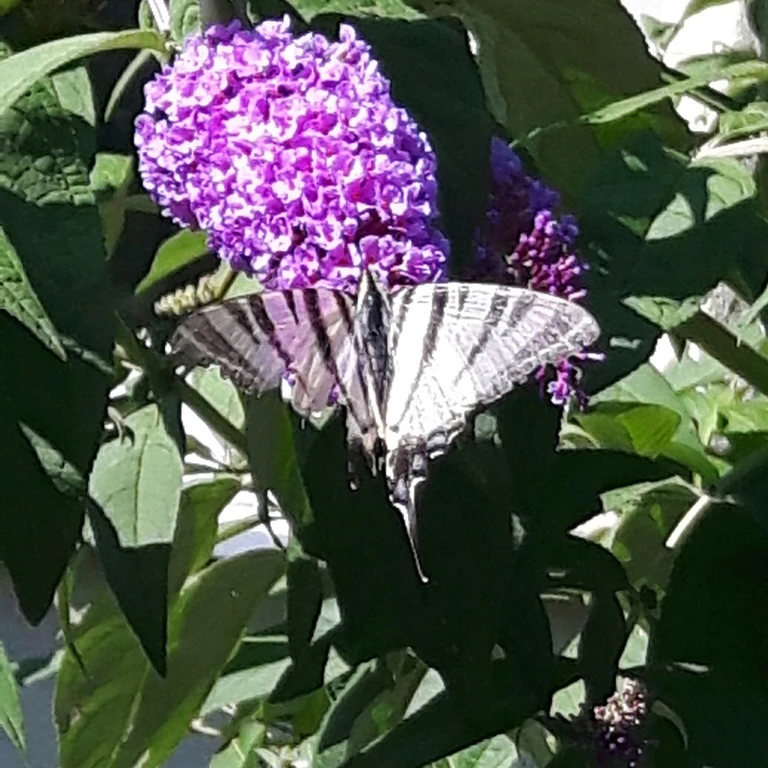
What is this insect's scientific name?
Iphiclides podalirius
